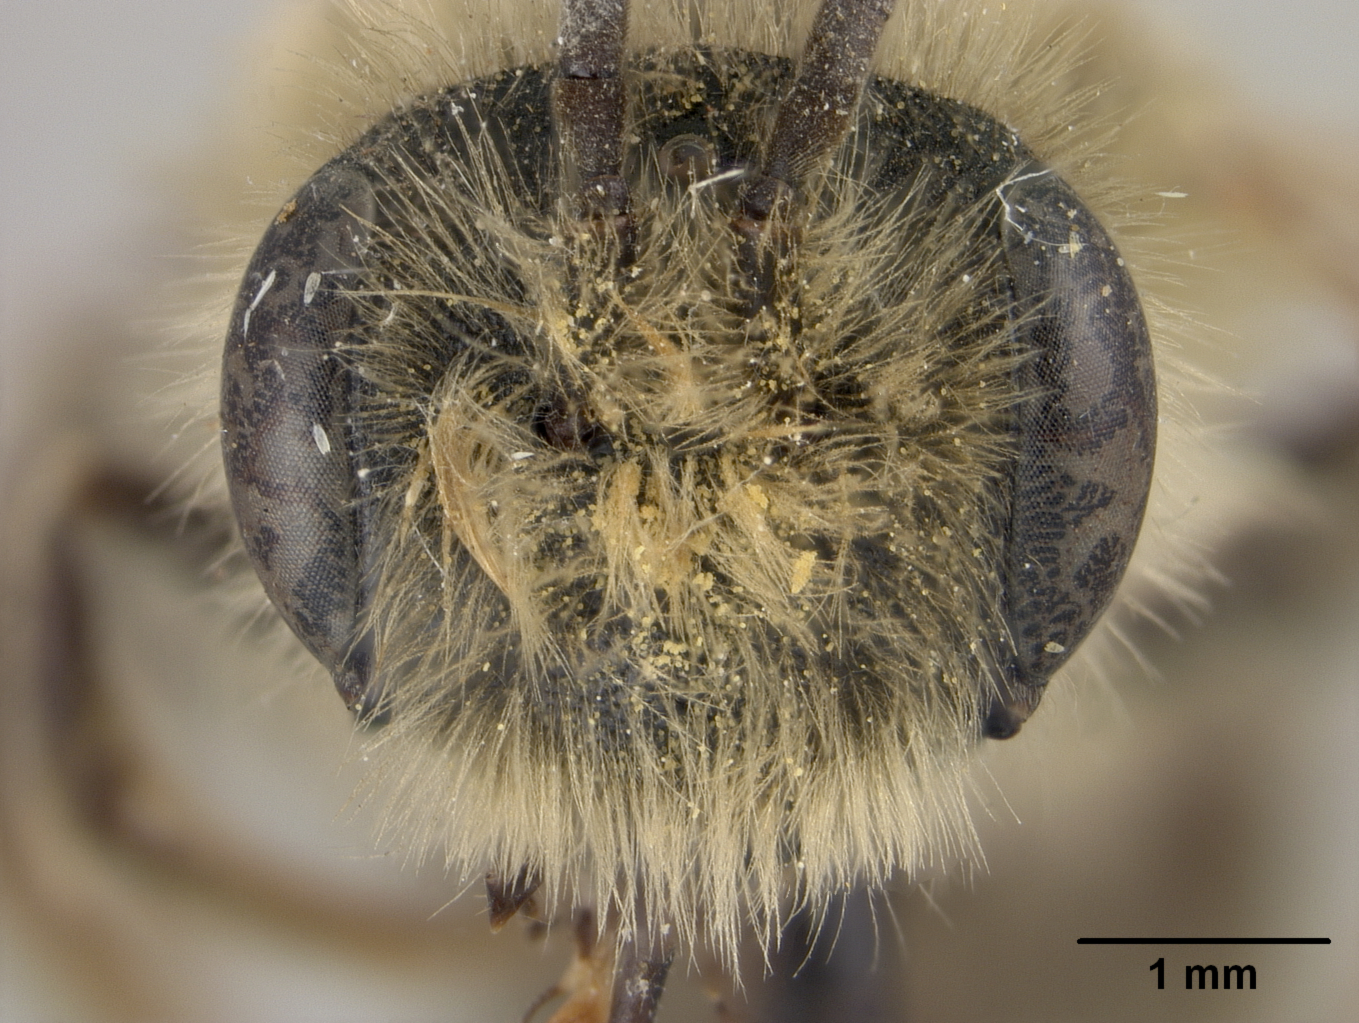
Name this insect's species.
Andrena sasakii
